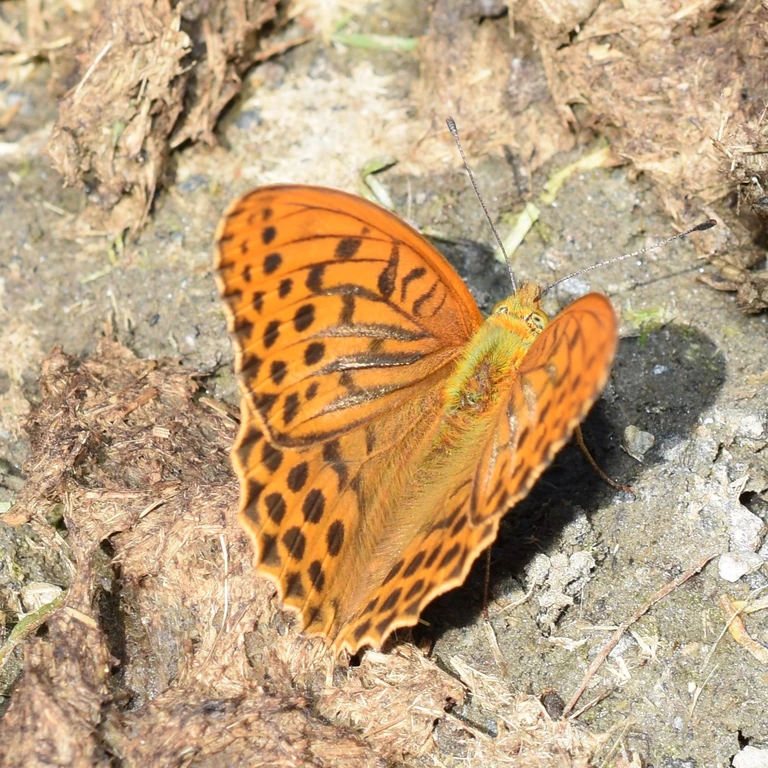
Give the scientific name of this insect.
Argynnis paphia
